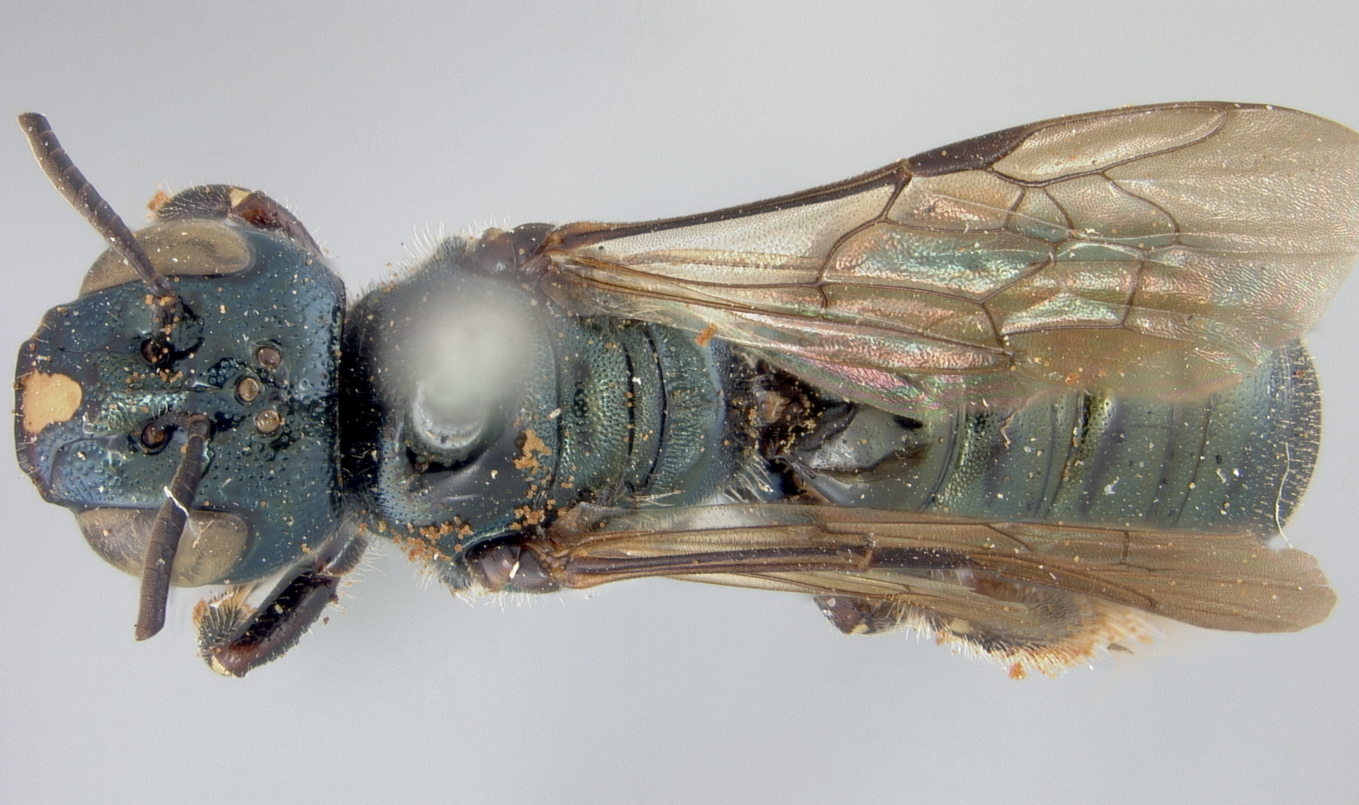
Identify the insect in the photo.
Ceratina townsendi
